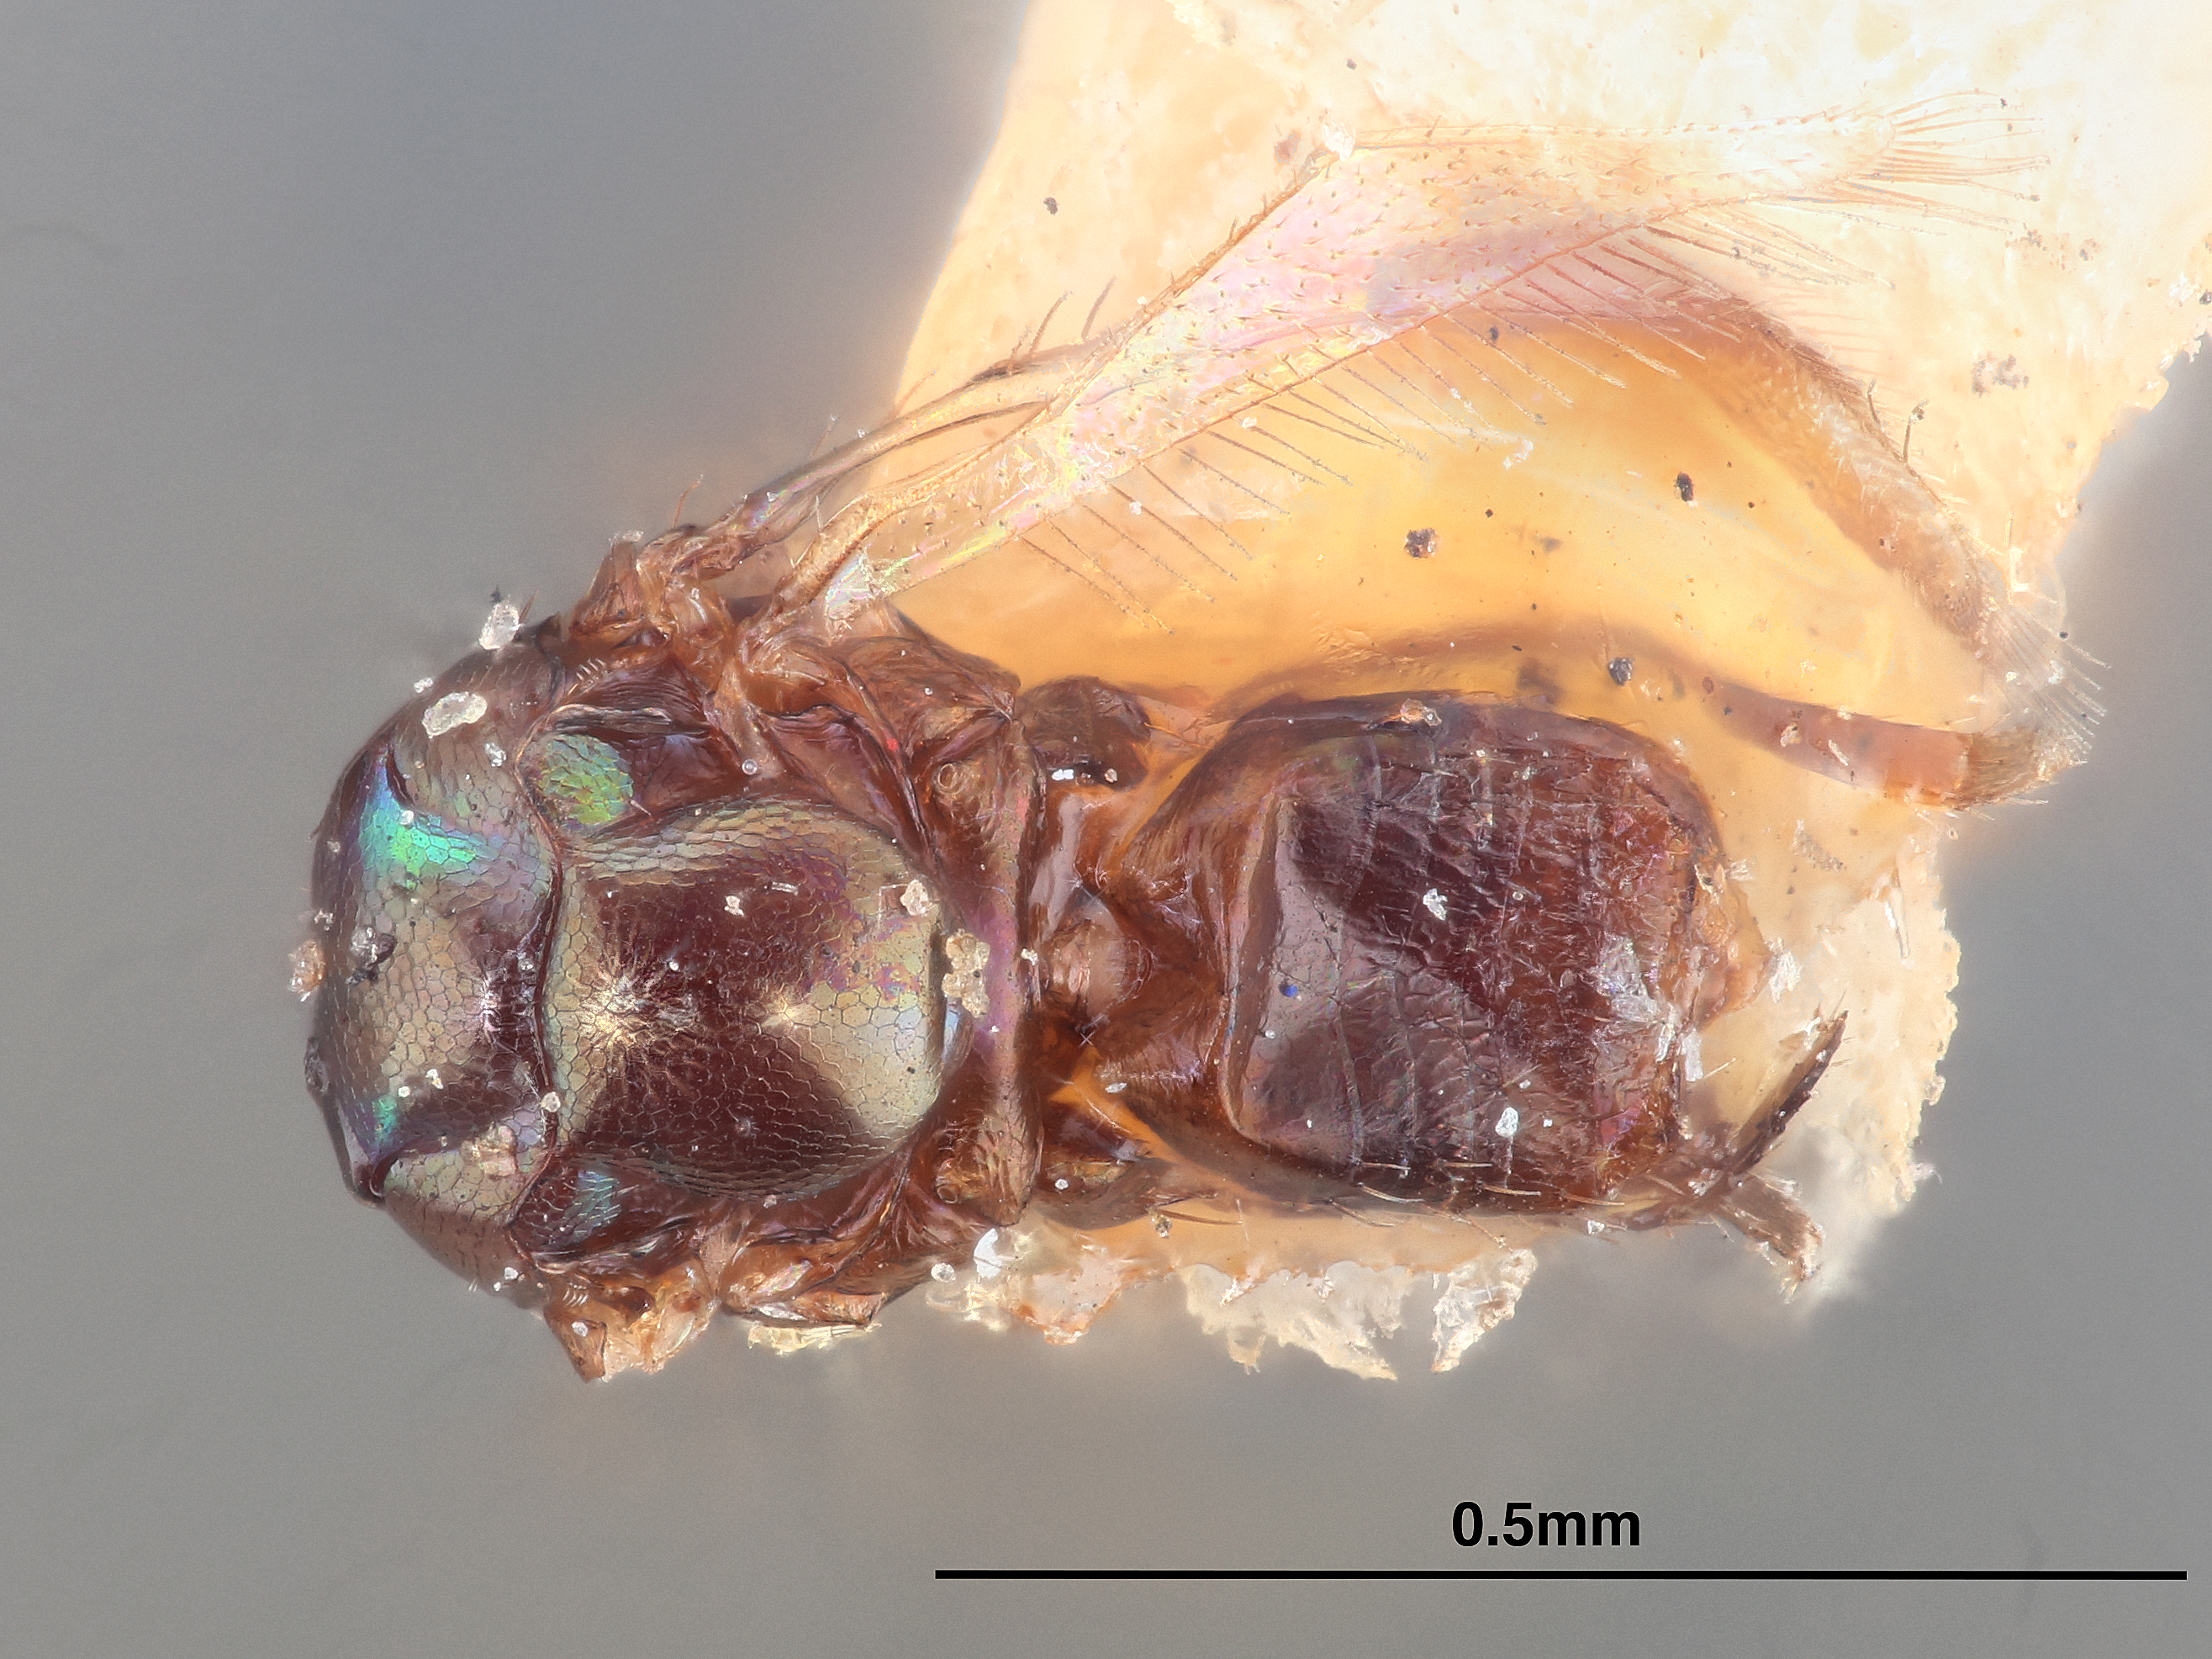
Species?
Closterocerus cincinnatus
